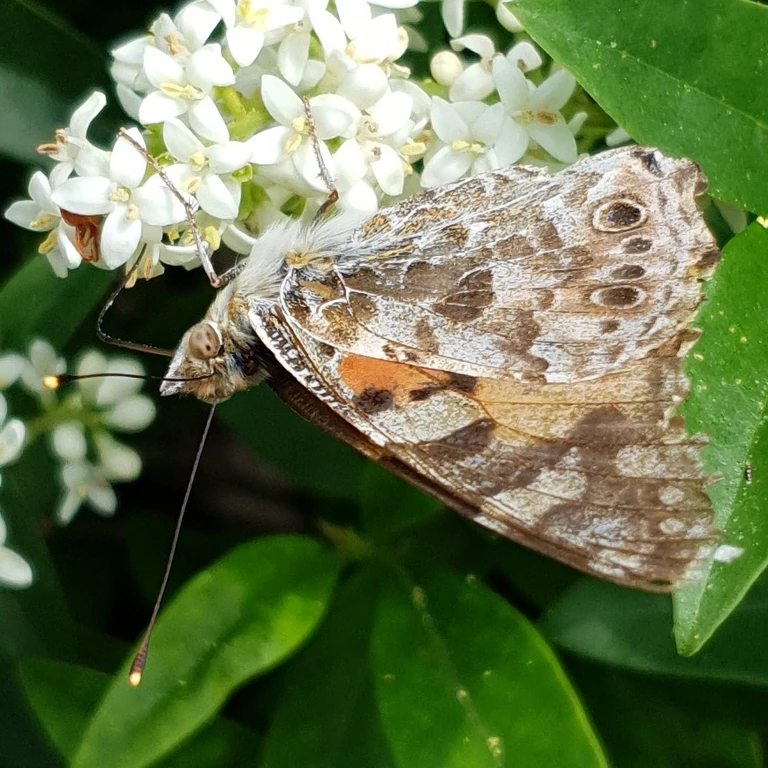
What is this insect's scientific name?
Vanessa cardui
